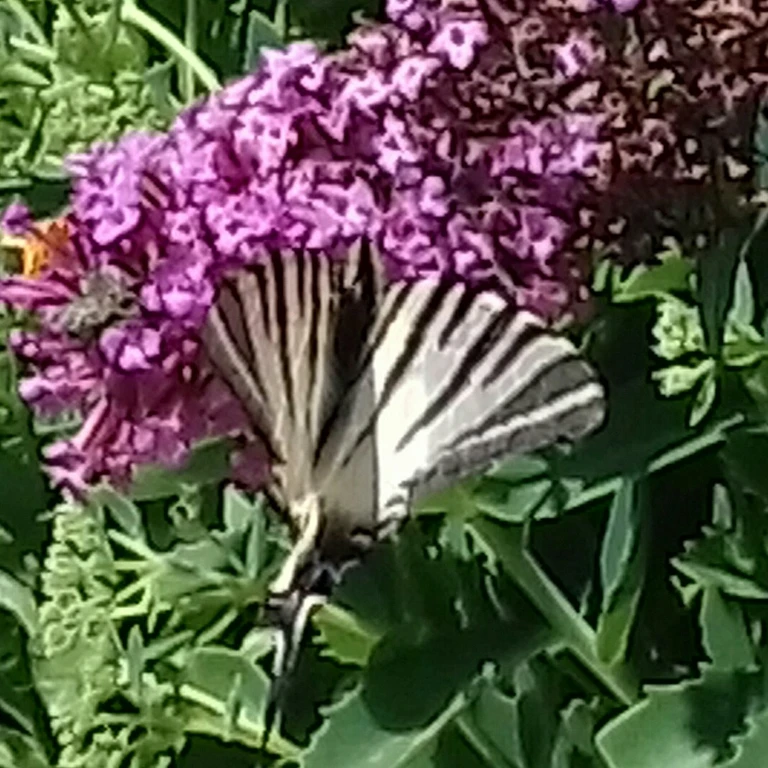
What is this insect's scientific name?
Iphiclides podalirius
